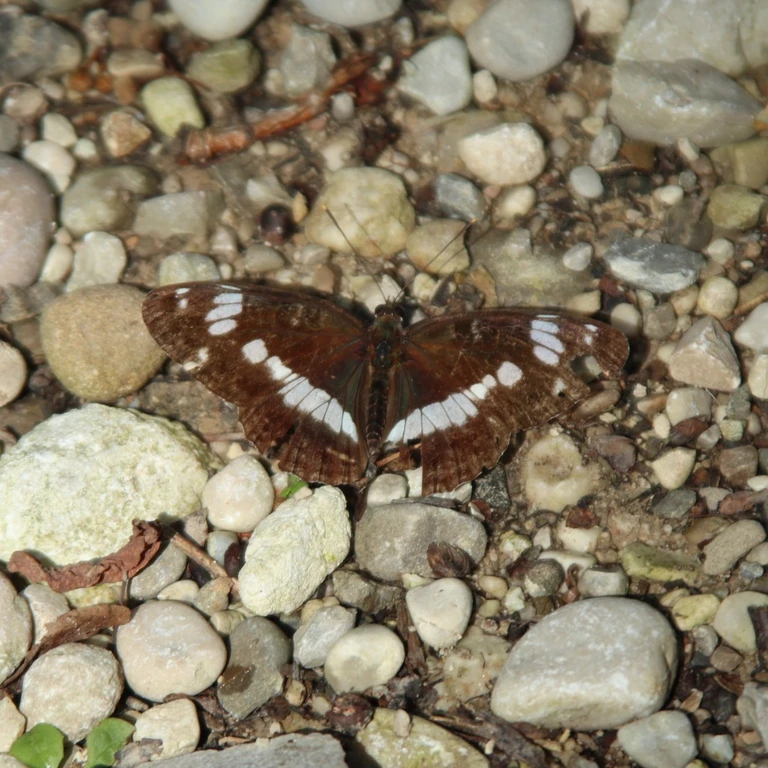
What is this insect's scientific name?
Limenitis camilla (also Ladoga camilla)
